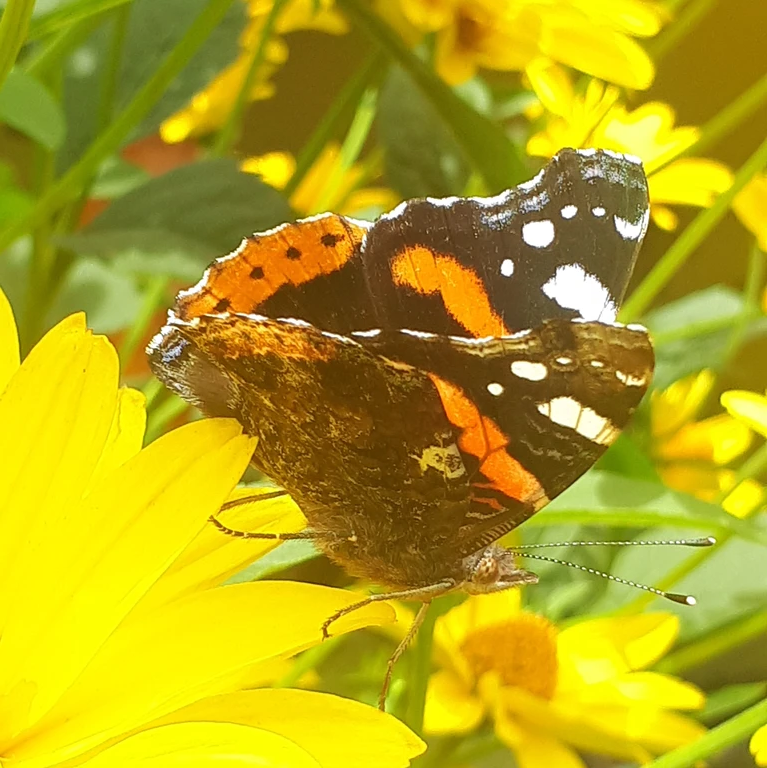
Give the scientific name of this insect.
Vanessa atalanta
